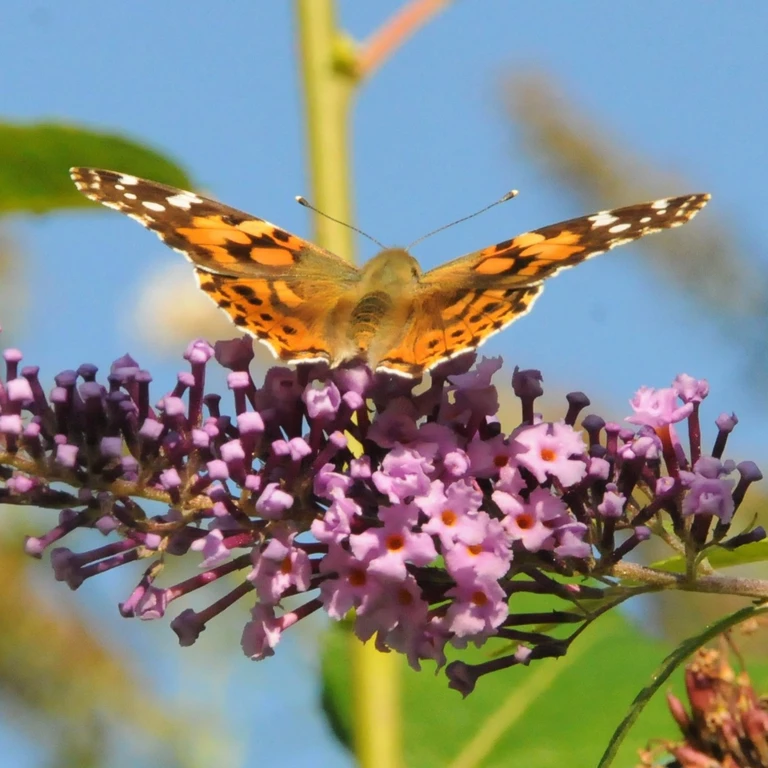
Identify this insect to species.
Vanessa cardui
